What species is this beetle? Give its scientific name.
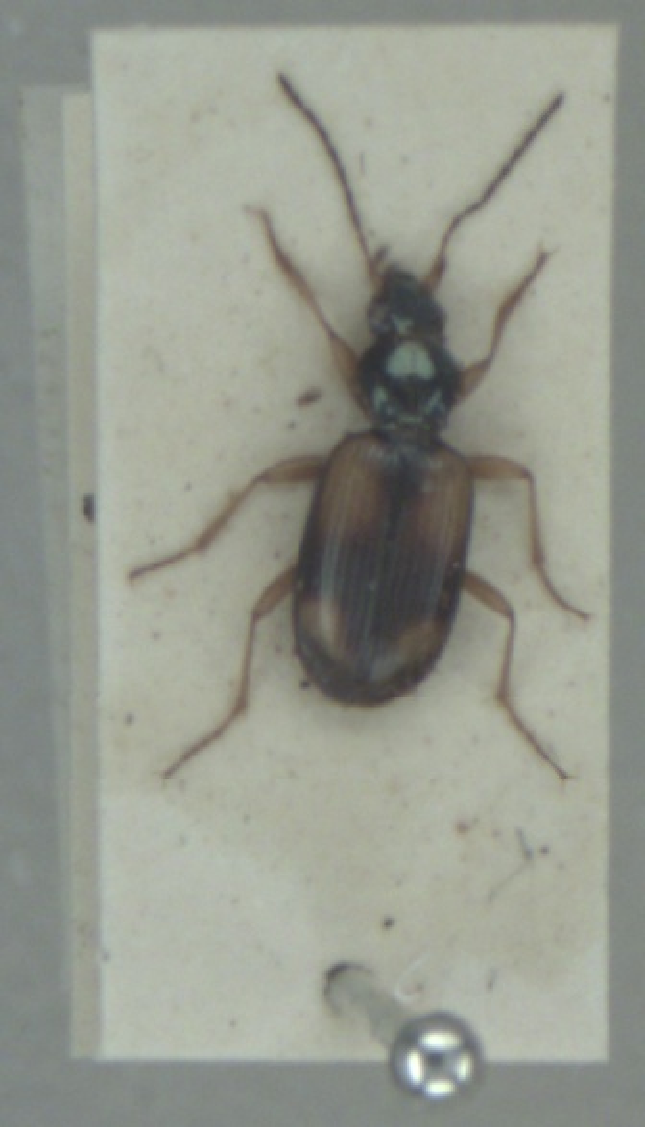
Bembidion fluviatile
